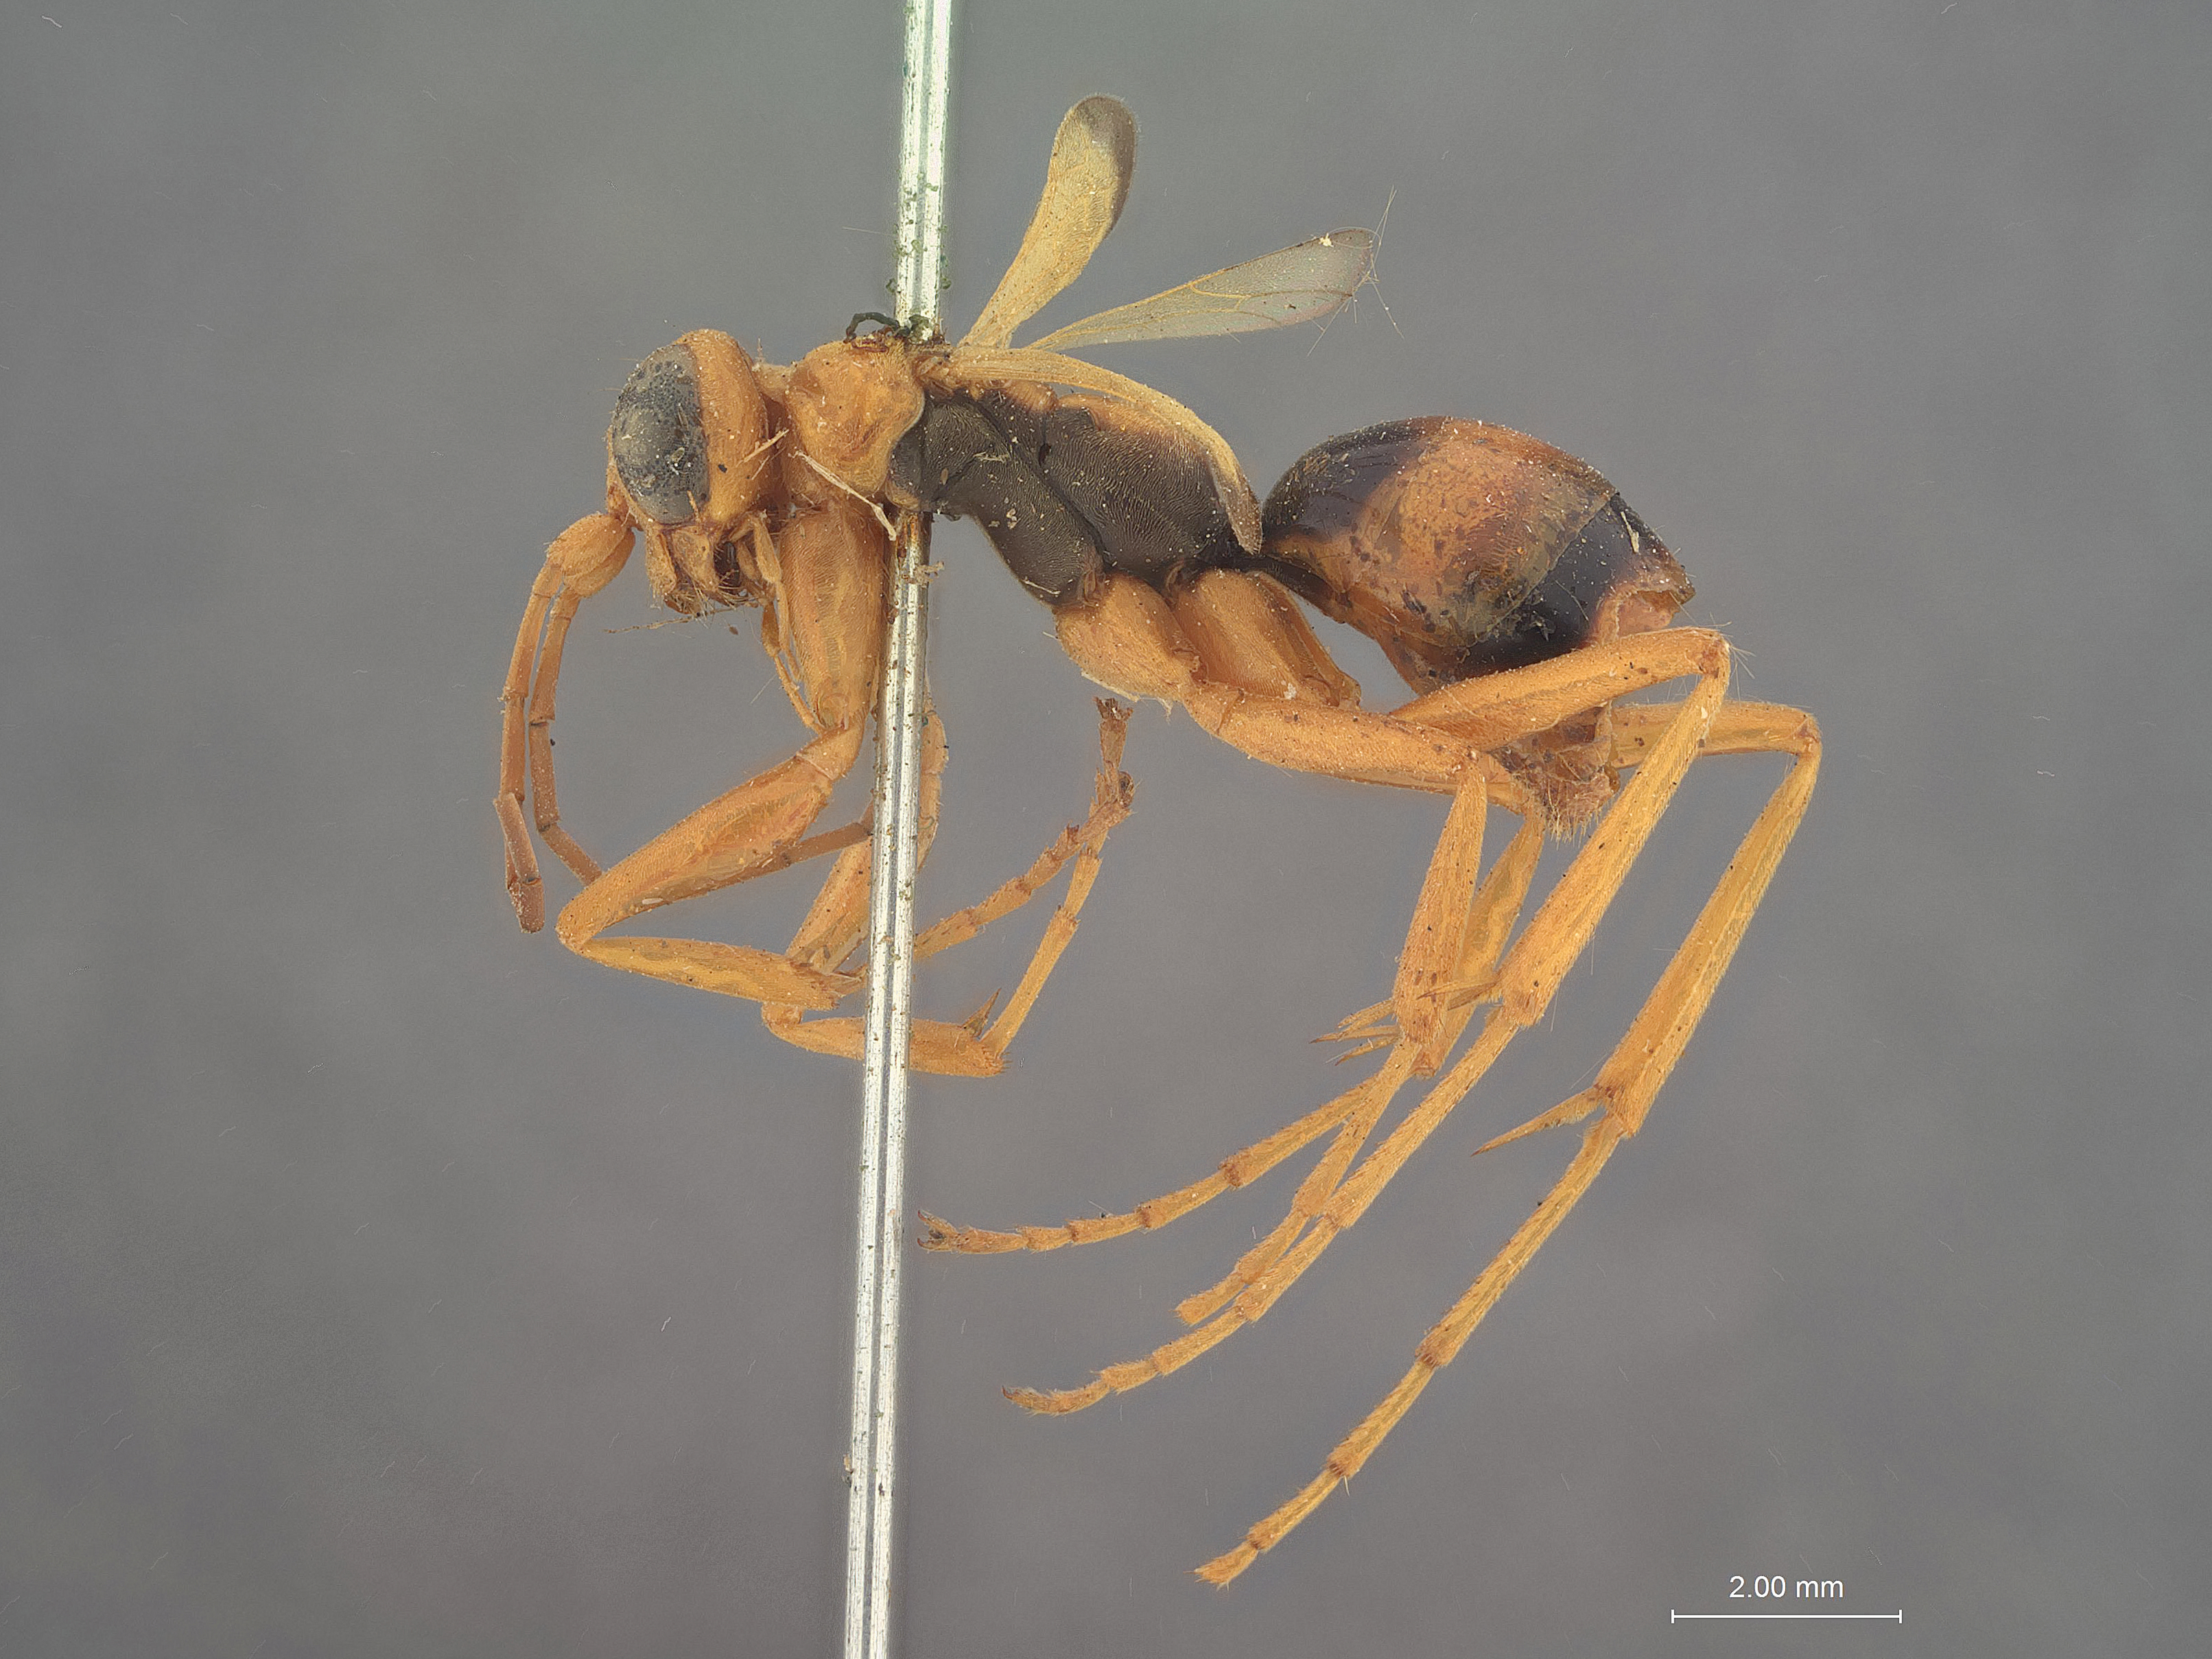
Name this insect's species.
Haploneurion nitidus
